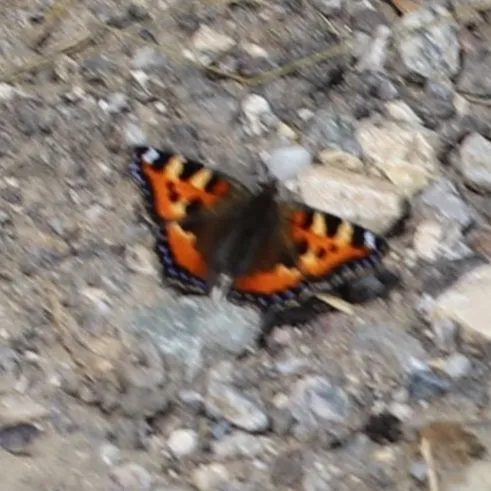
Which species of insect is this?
Aglais urticae
